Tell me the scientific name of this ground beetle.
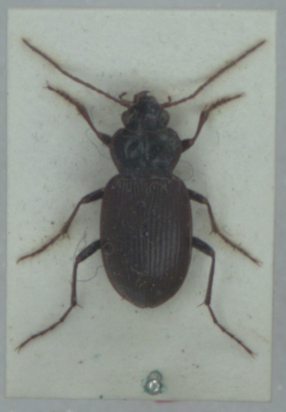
Nebria brevicollis
